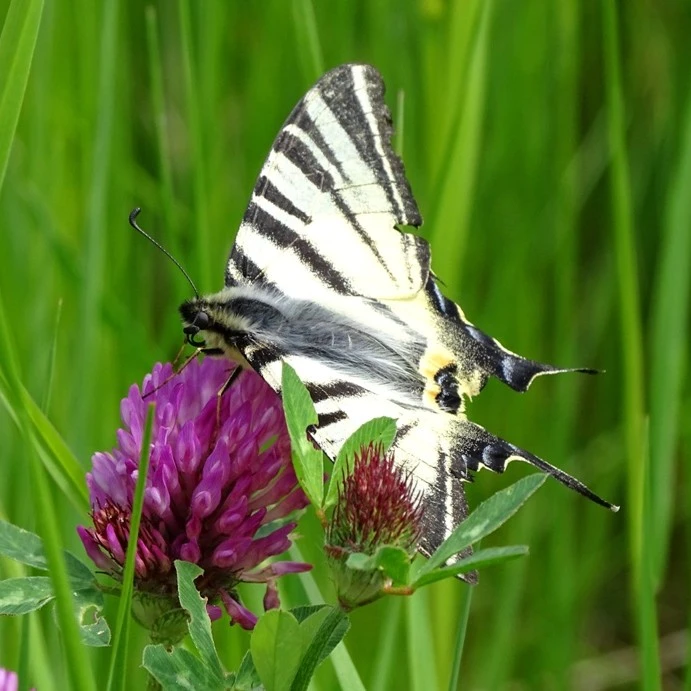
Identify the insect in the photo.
Iphiclides podalirius
